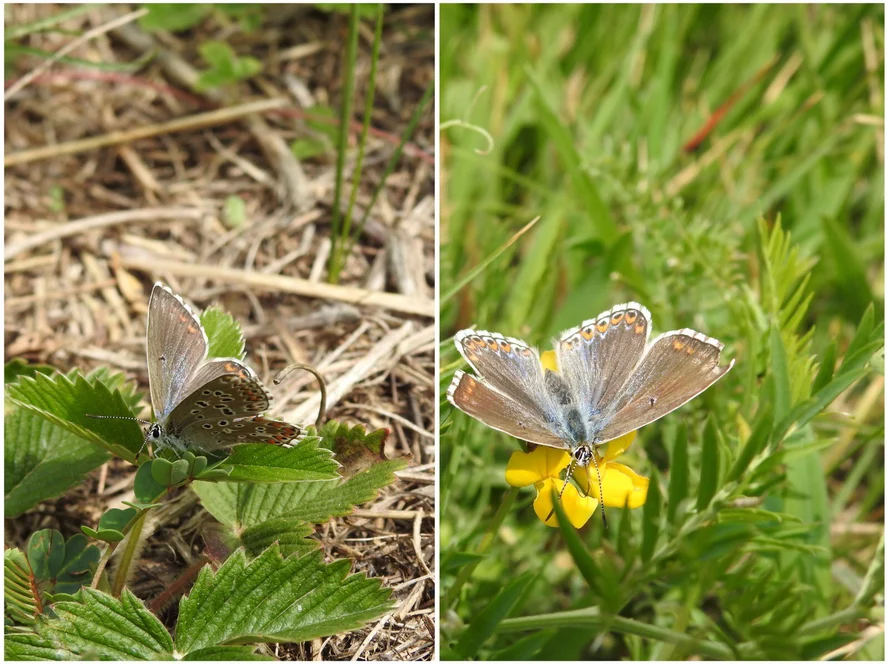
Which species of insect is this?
Lysandra bellargus
